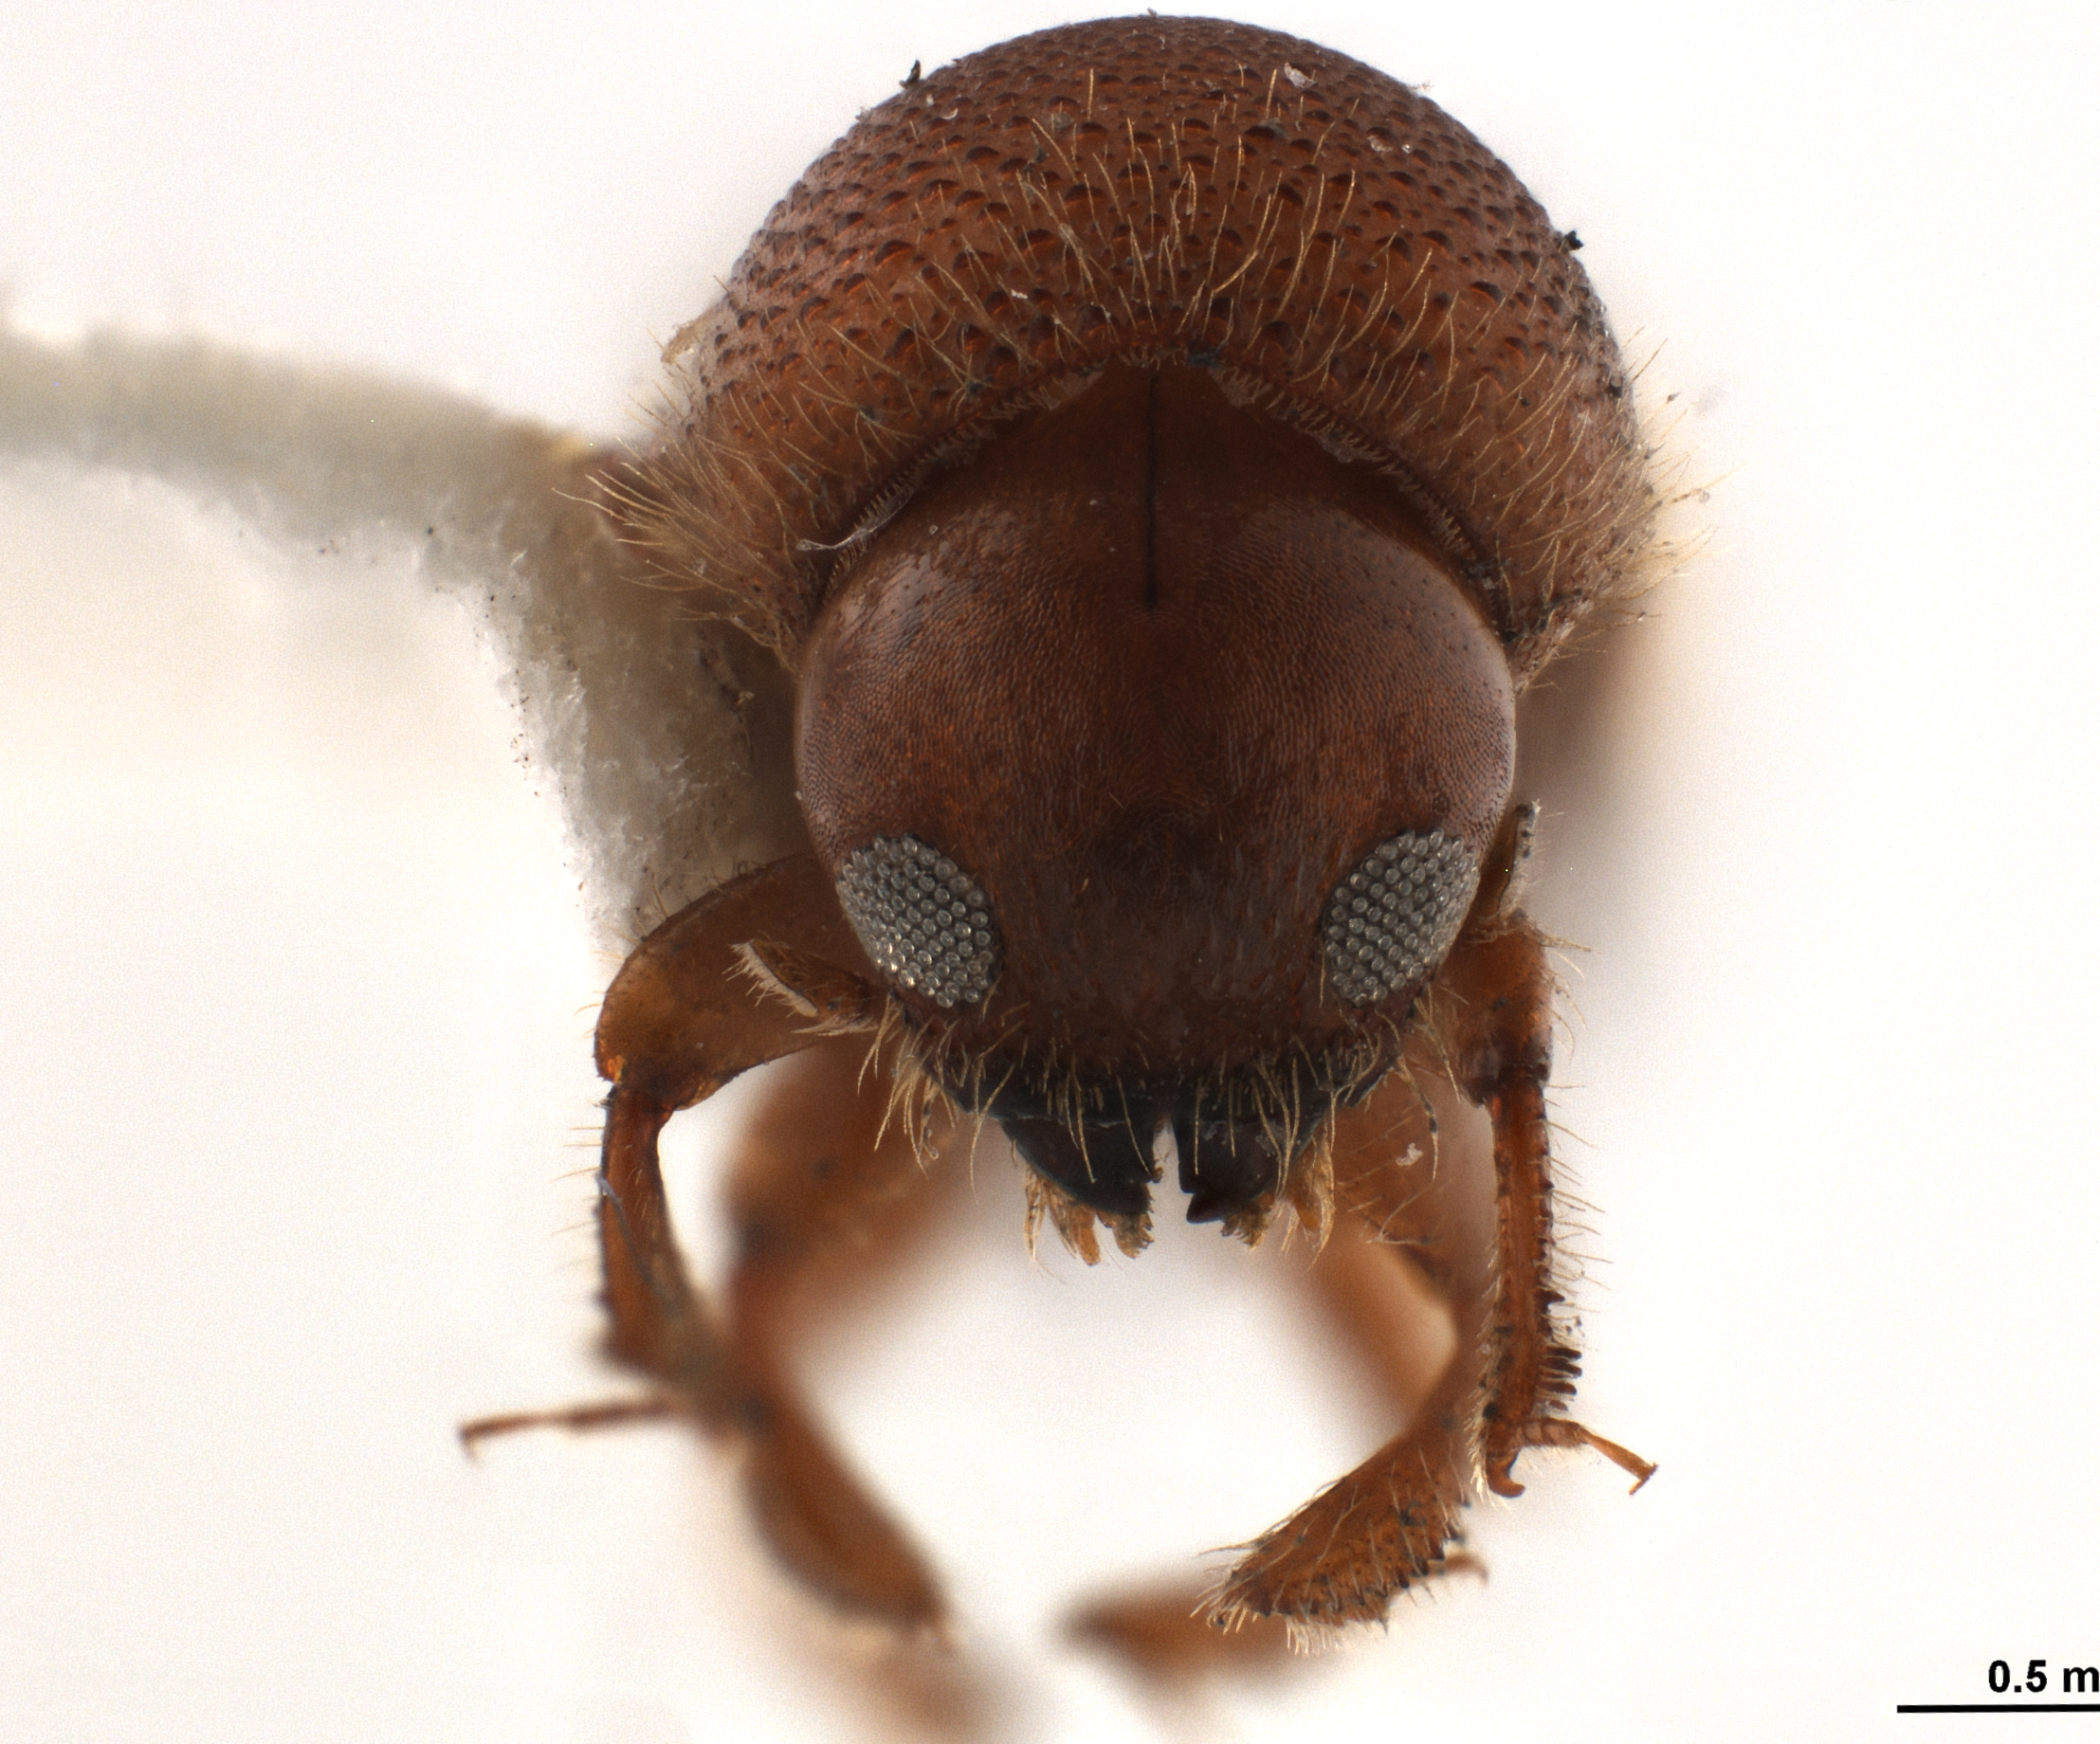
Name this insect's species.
Xylosandrus mancus
